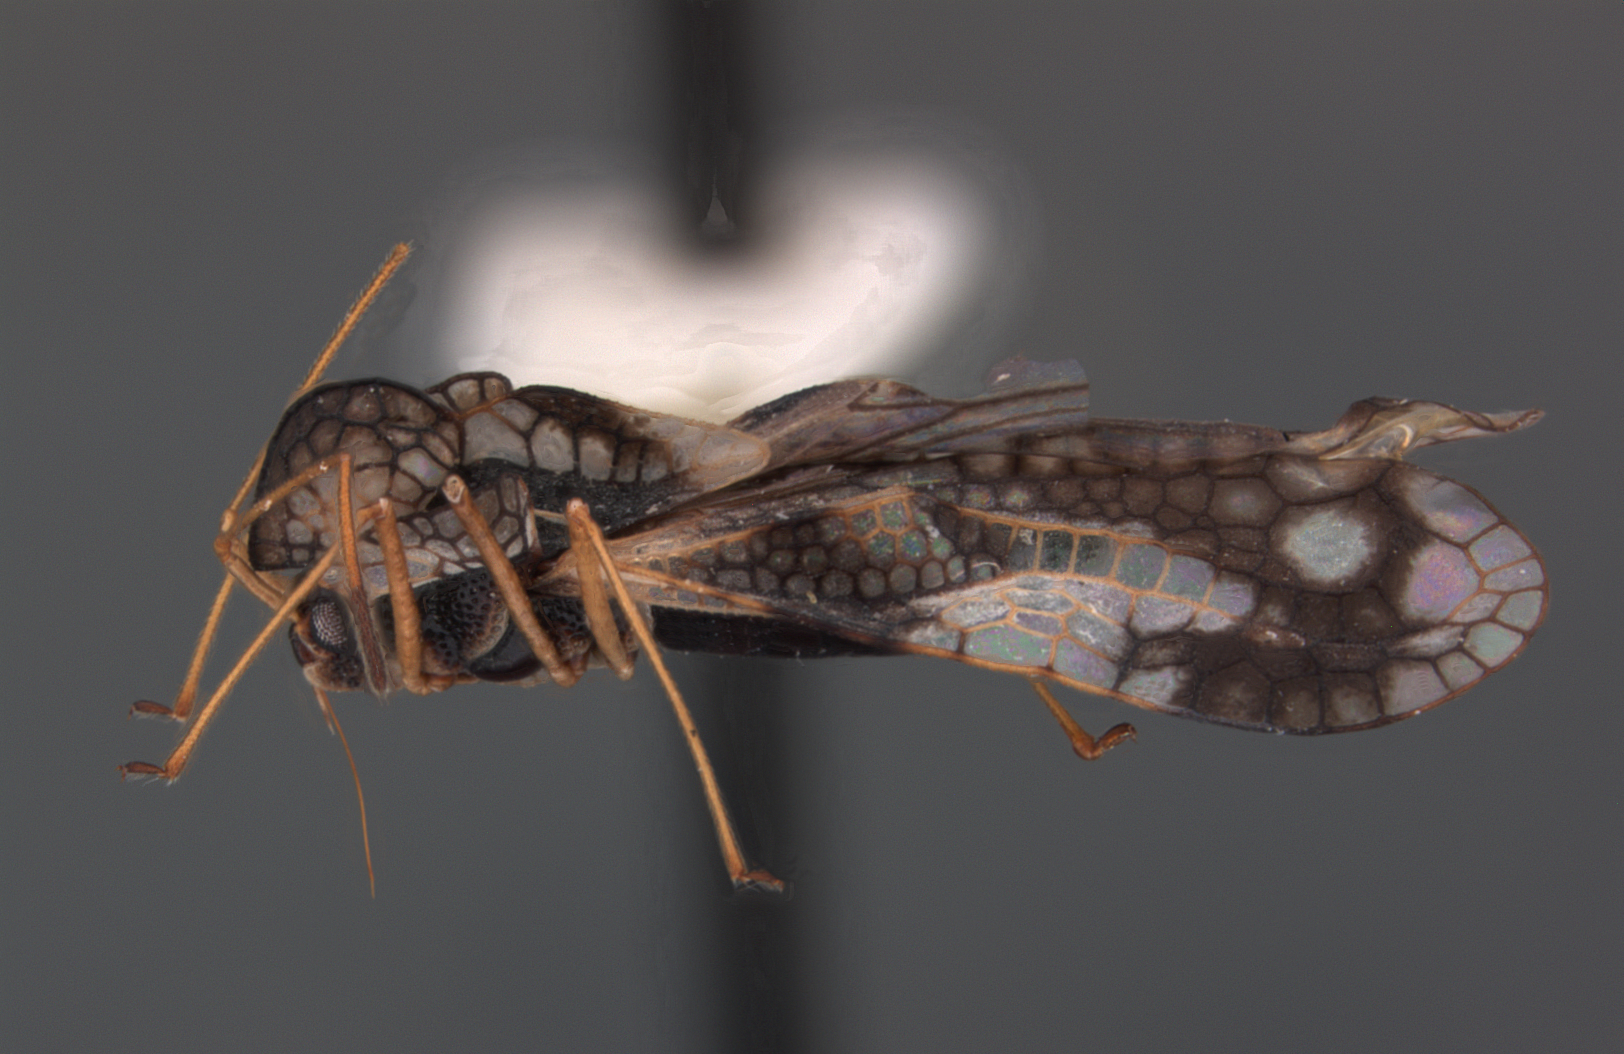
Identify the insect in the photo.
Stephanitis yunnana
